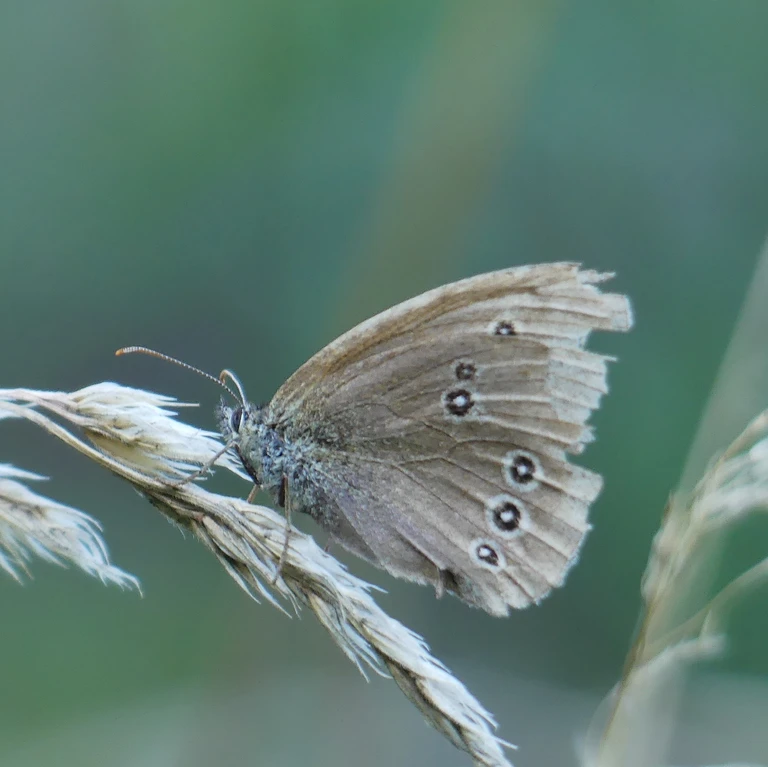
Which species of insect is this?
Aphantopus hyperantus
